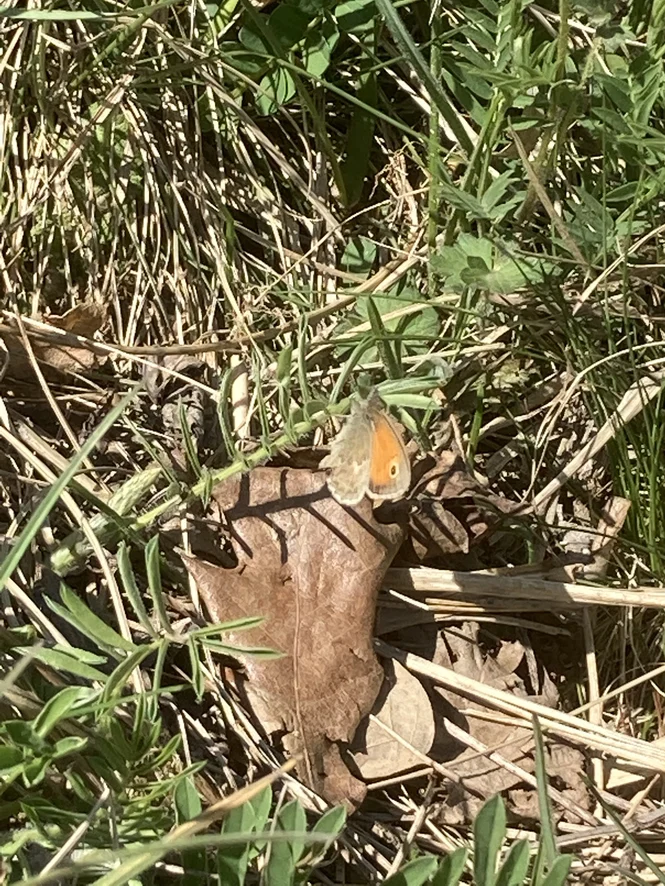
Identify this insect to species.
Coenonympha pamphilus
